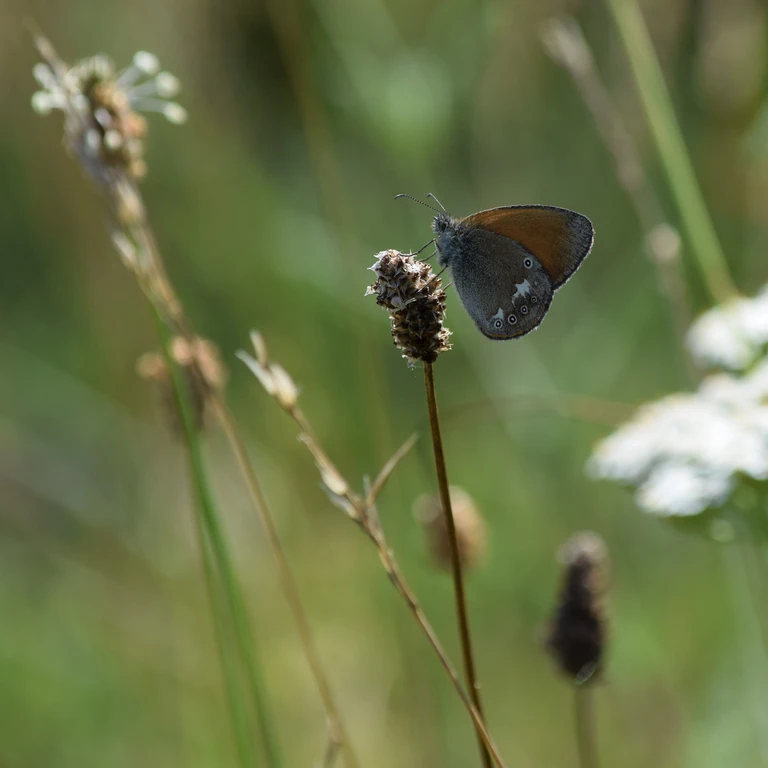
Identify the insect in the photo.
Coenonympha glycerion (also Coenonympha iphis)
